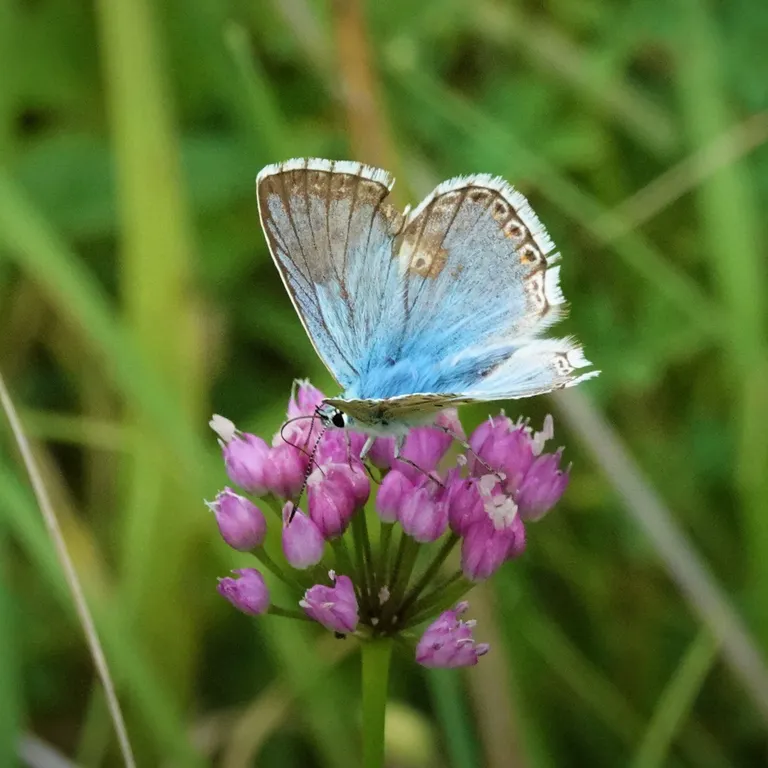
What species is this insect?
Lysandra coridon
